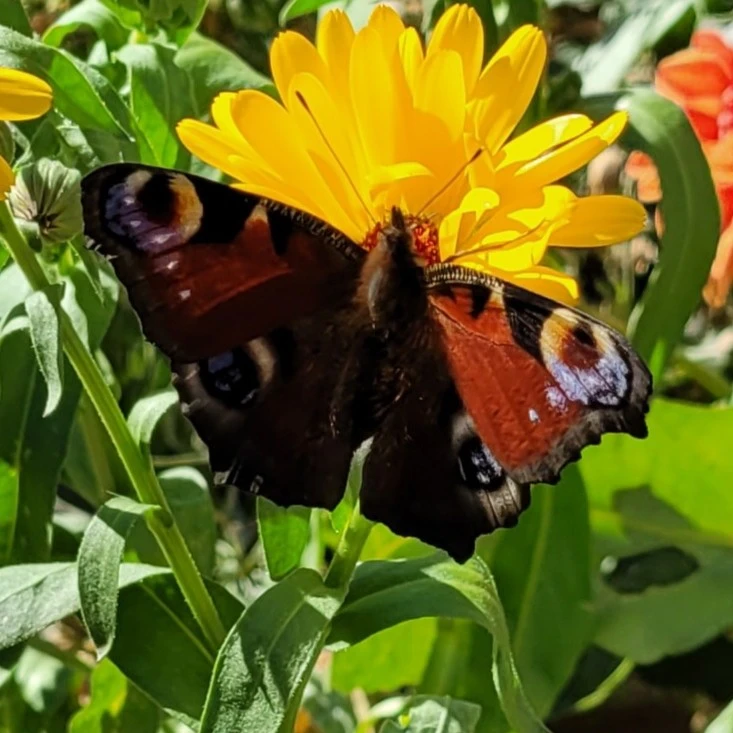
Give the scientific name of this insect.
Aglais io
